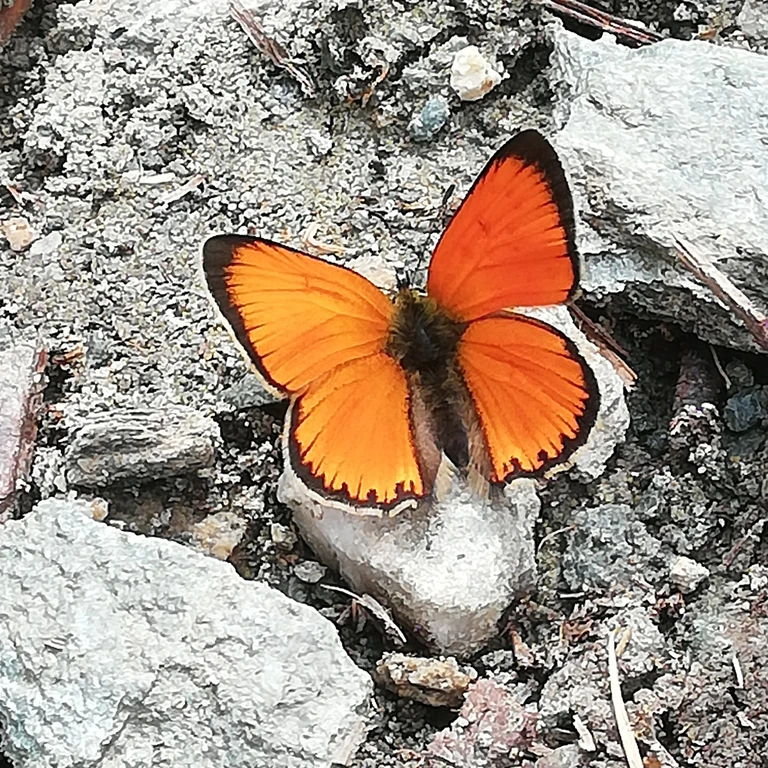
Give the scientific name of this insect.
Lycaena virgaureae
